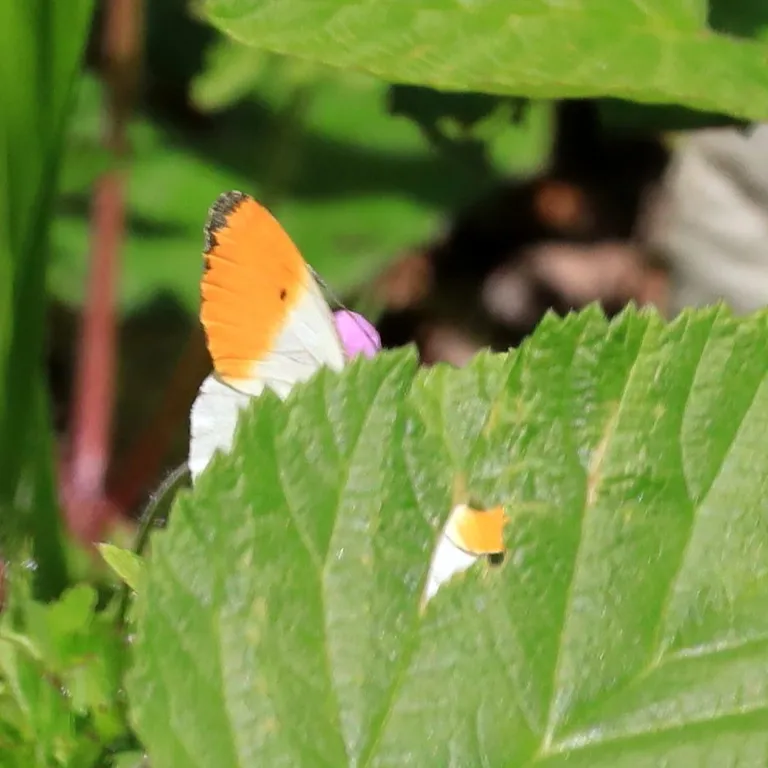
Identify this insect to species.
Anthocharis cardamines
